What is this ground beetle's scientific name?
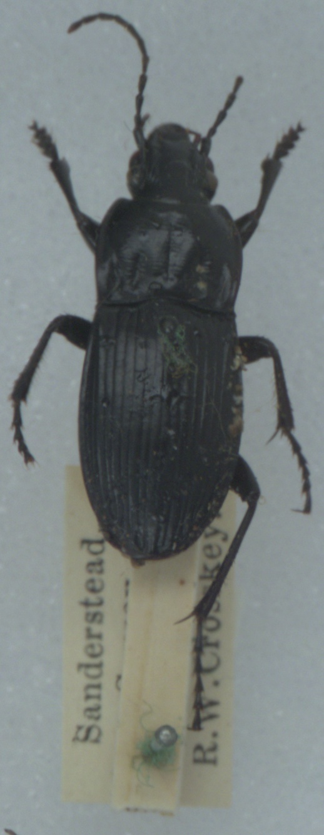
Abax parallelepipedus
